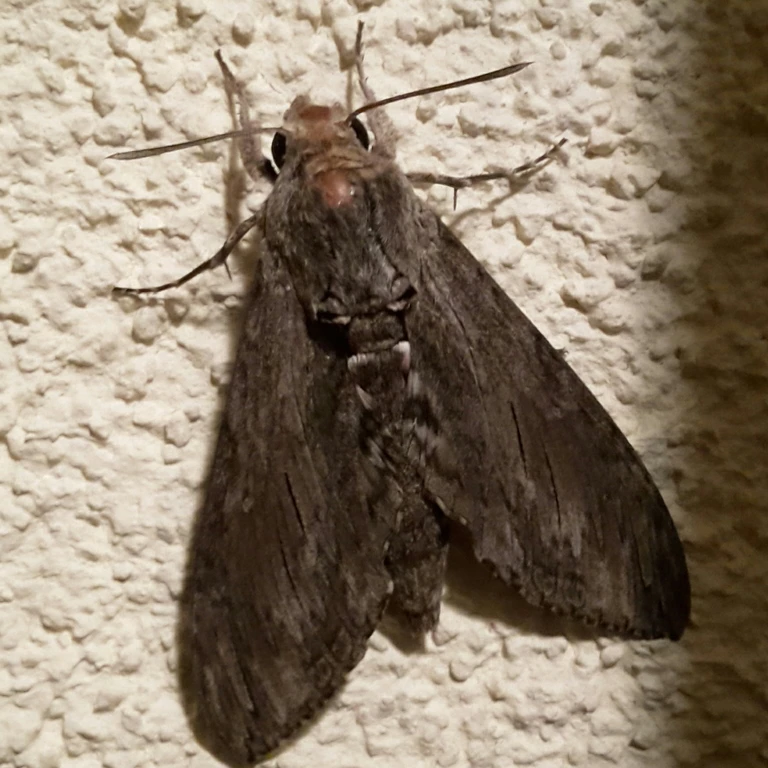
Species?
Agrius convolvuli
